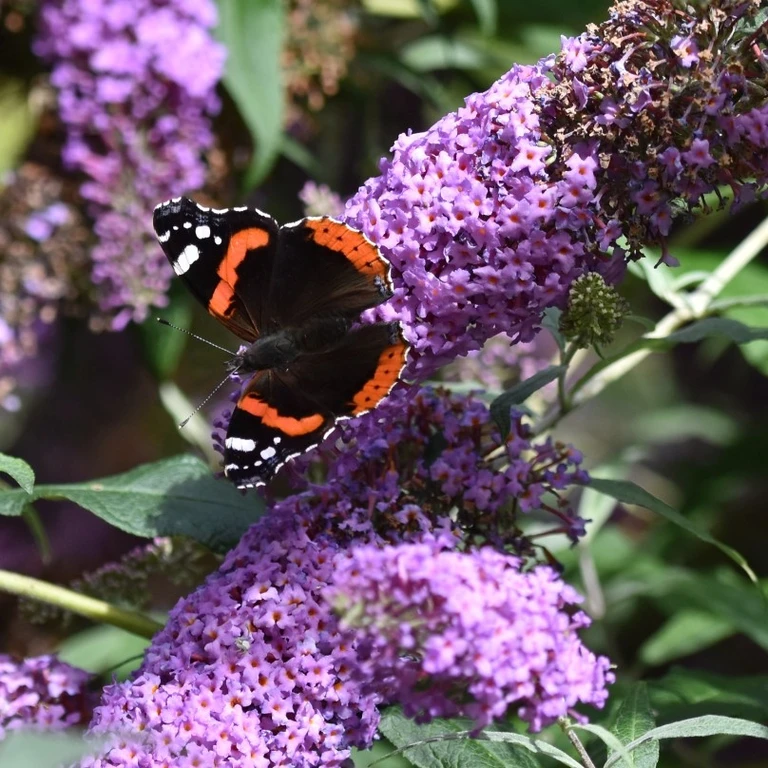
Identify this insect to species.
Vanessa atalanta
